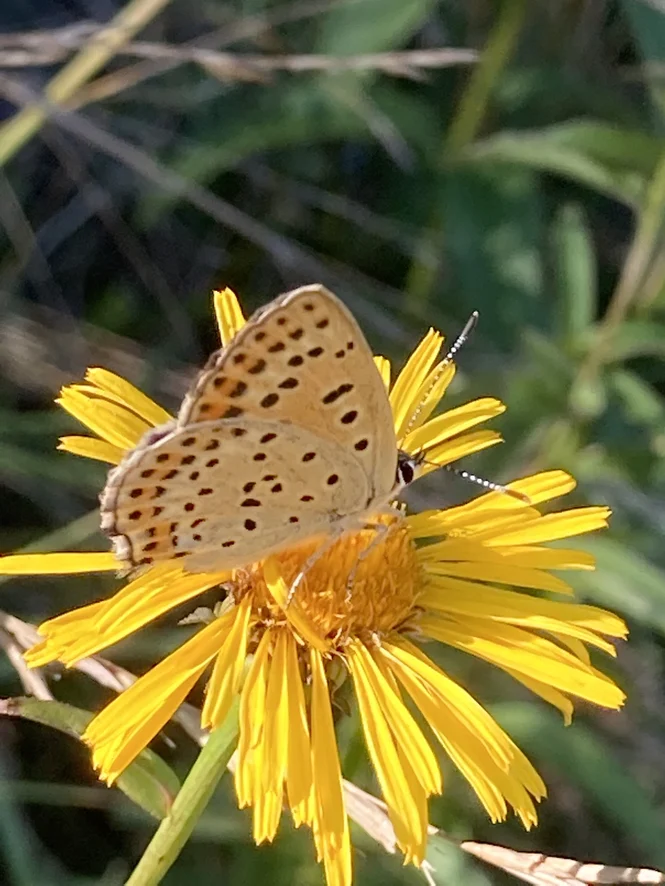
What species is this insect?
Lycaena tityrus (also Loweia tityrus)
